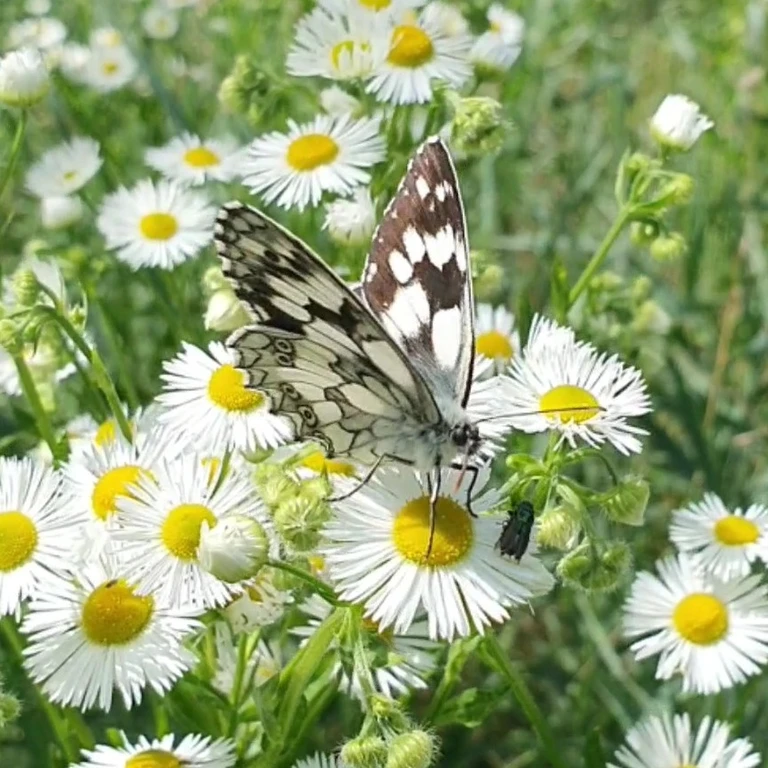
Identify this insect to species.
Melanargia galathea
